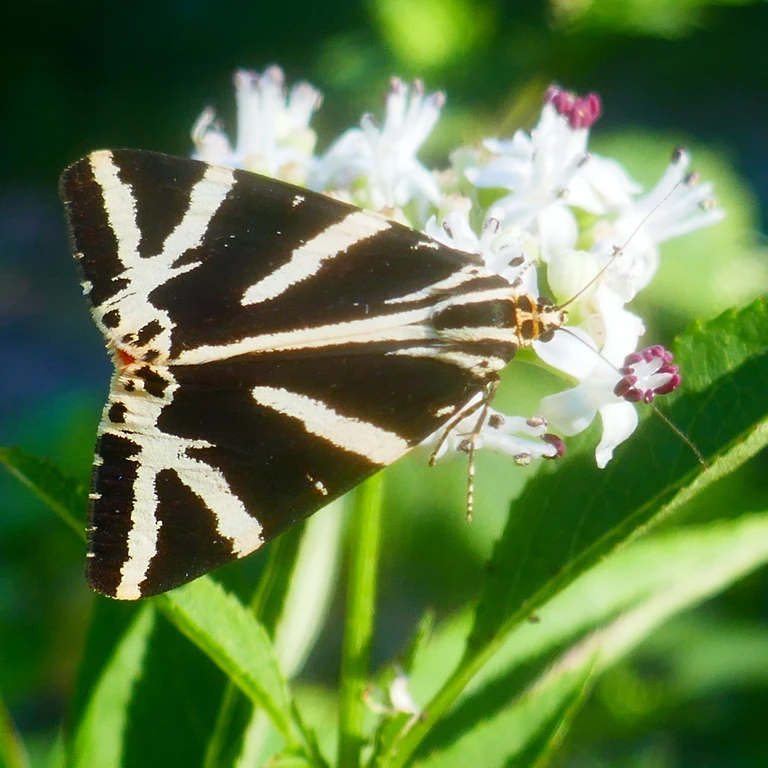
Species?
Euplagia quadripunctaria
